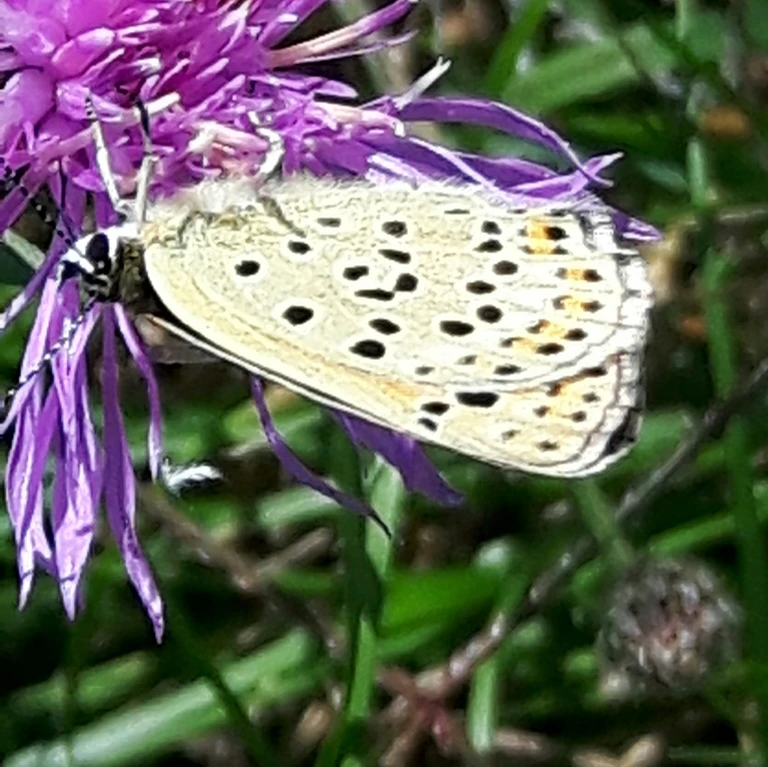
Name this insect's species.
Lycaena tityrus (also Loweia tityrus)
